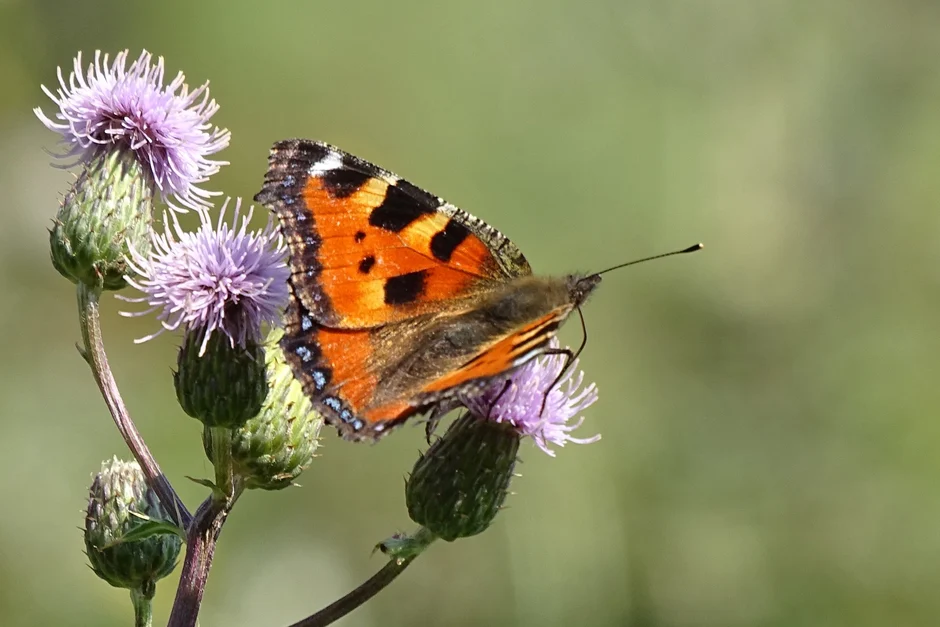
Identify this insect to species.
Aglais urticae
